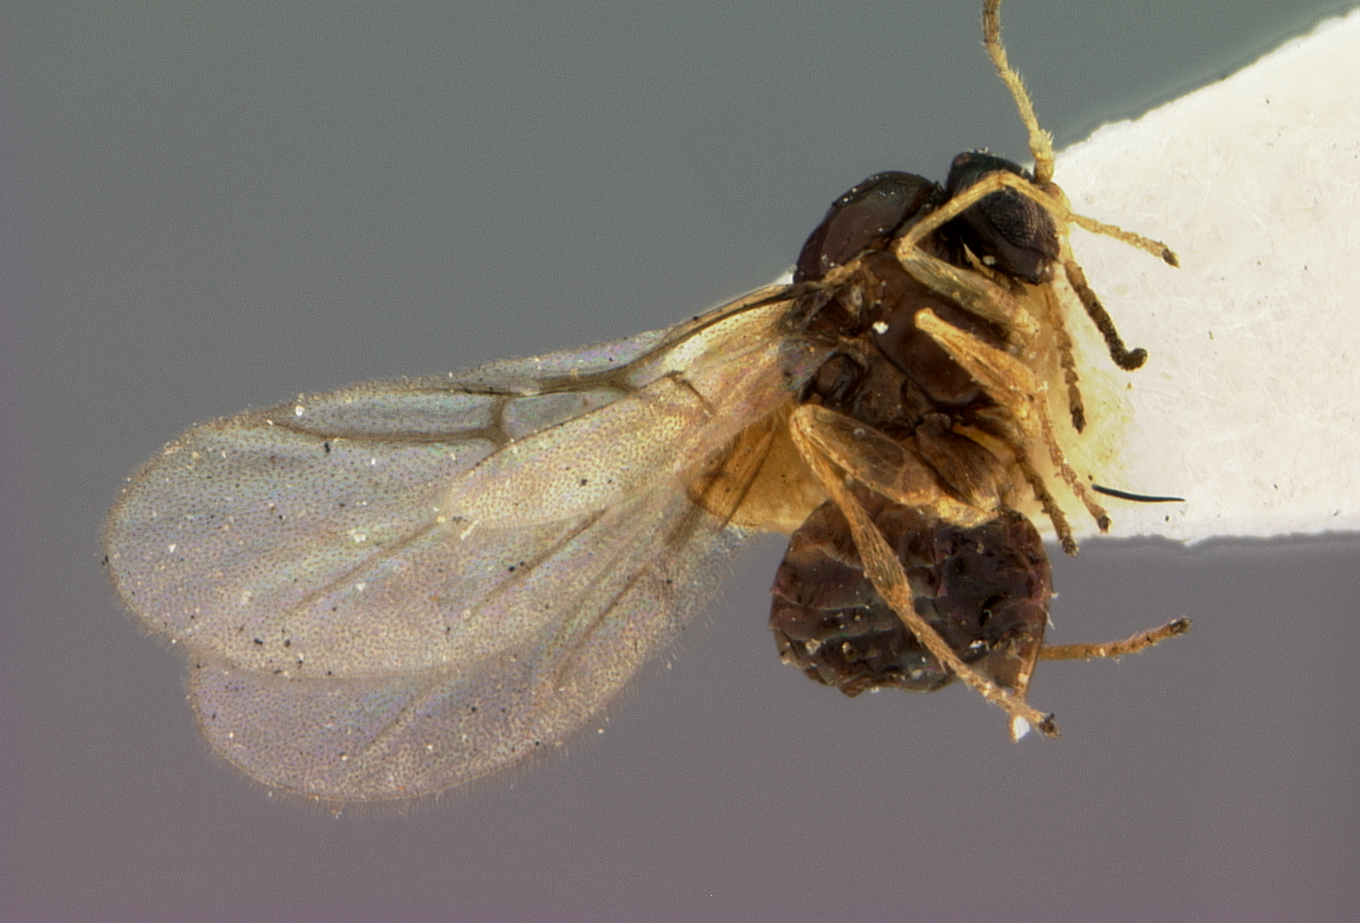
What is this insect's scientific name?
Neuroterus fugiens
